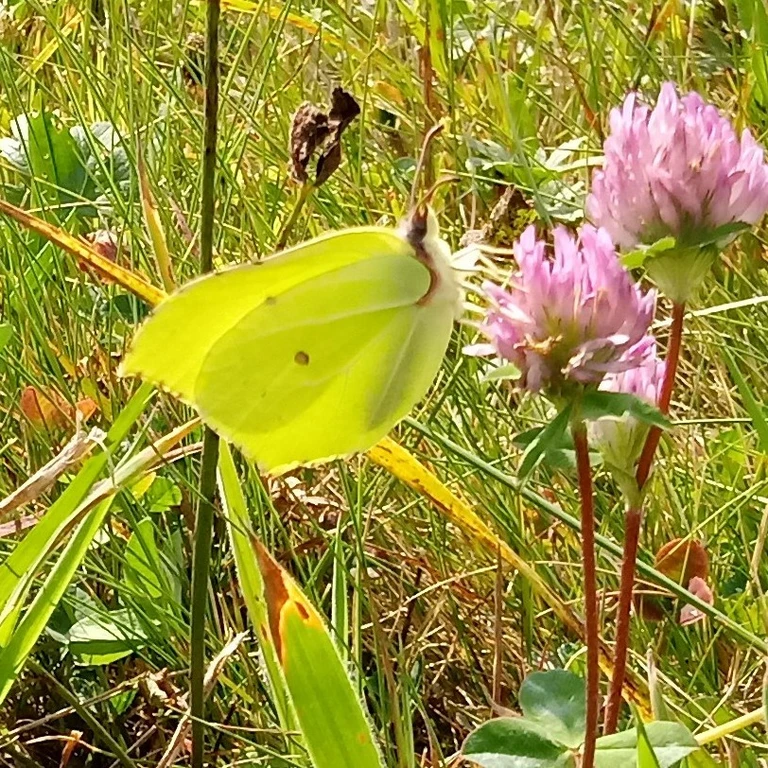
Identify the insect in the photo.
Gonepteryx rhamni
